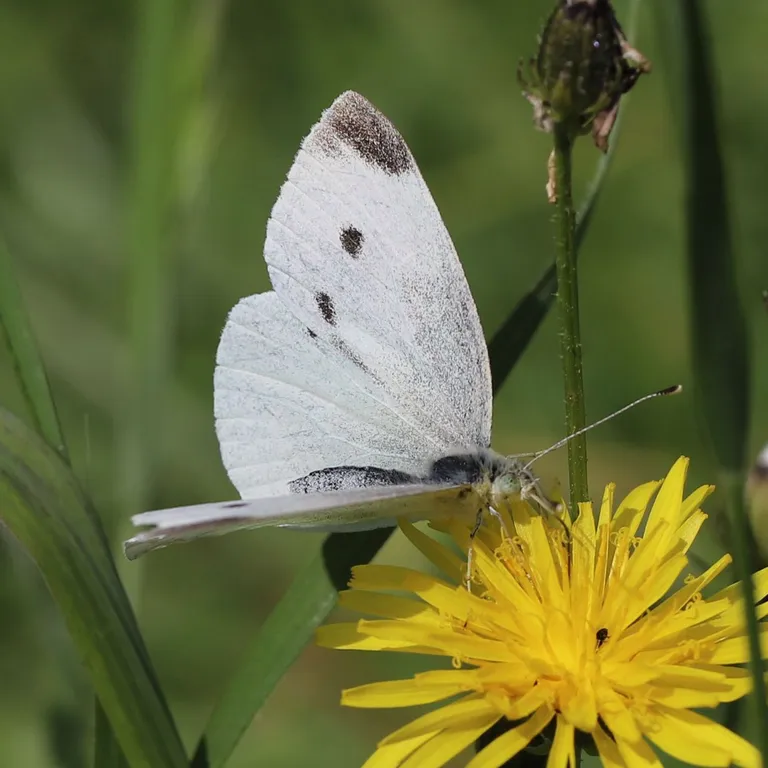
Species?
Pieris rapae
